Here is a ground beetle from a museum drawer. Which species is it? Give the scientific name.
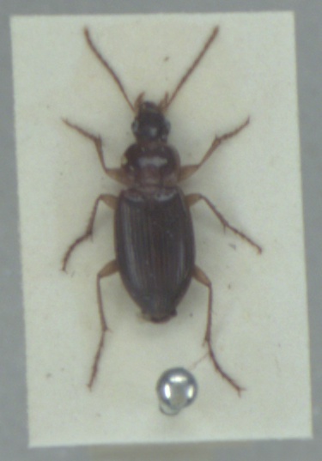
Calathus mollis
